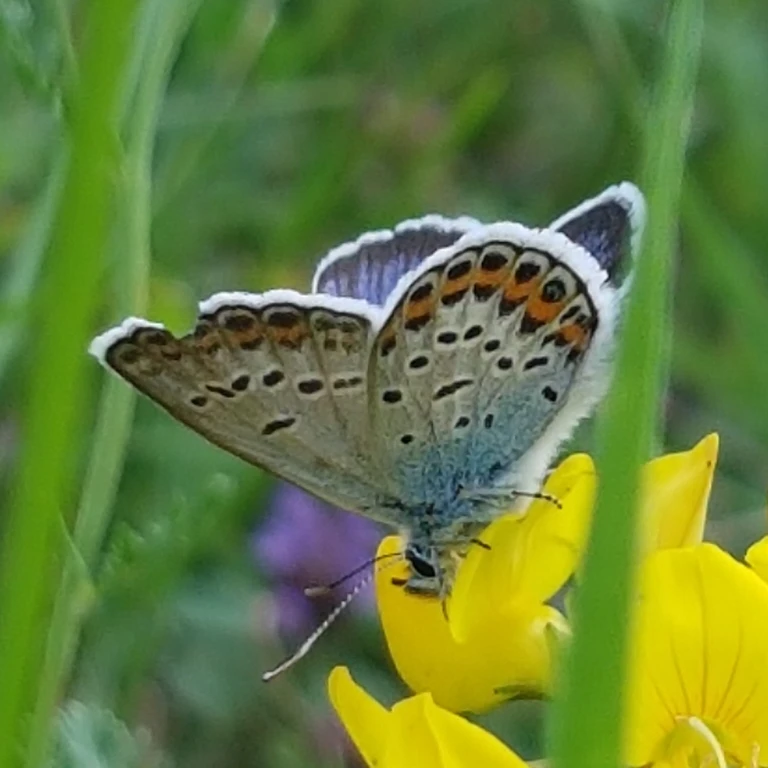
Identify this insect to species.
Plebejus argus
